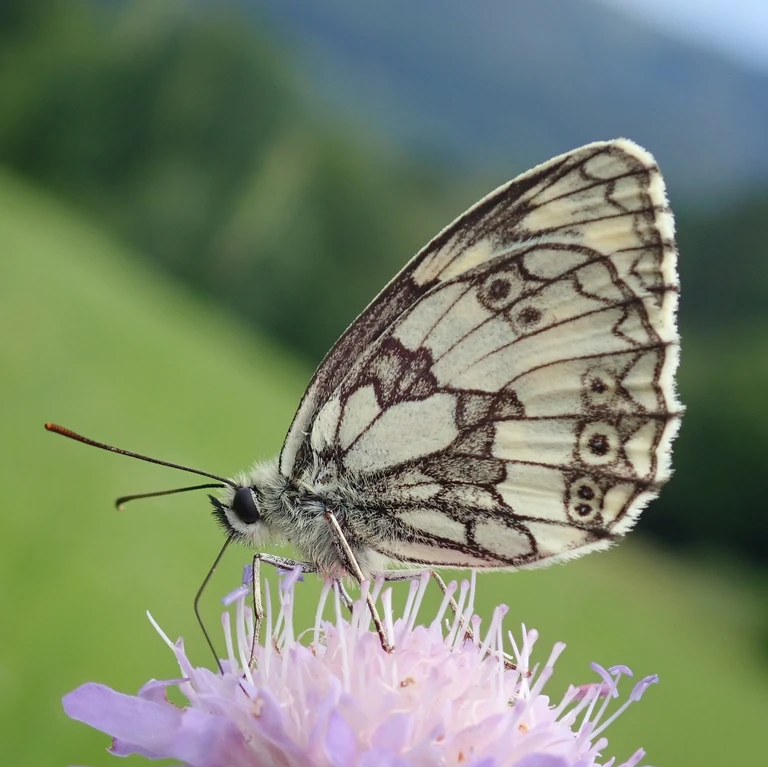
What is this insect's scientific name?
Melanargia galathea
